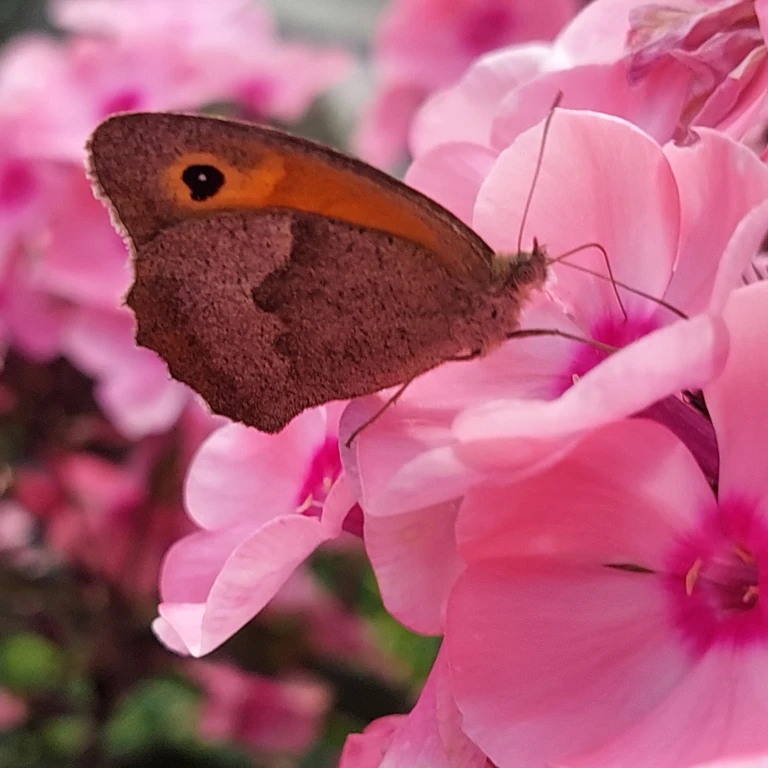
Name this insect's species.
Maniola jurtina
